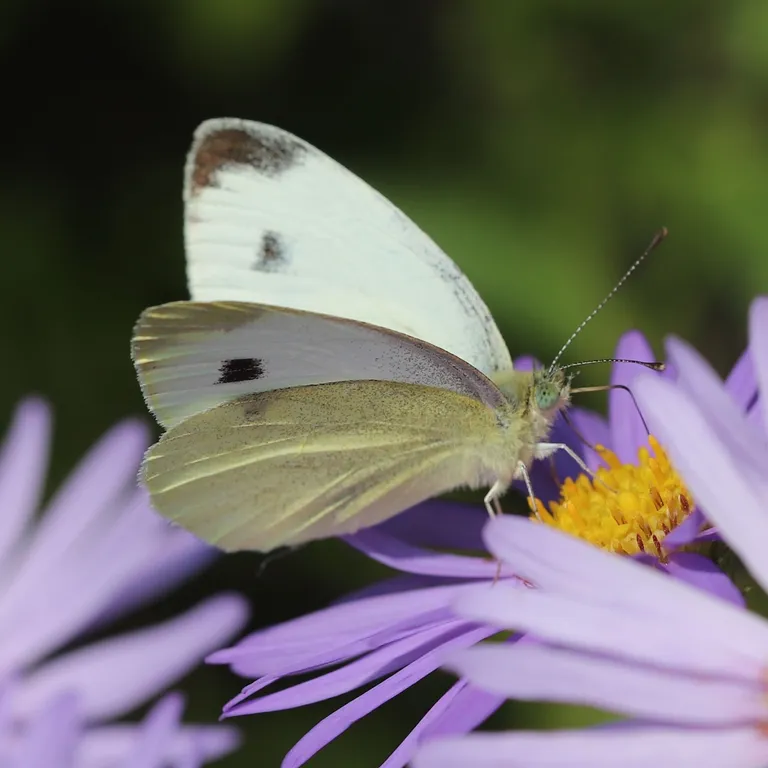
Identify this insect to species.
Pieris mannii
